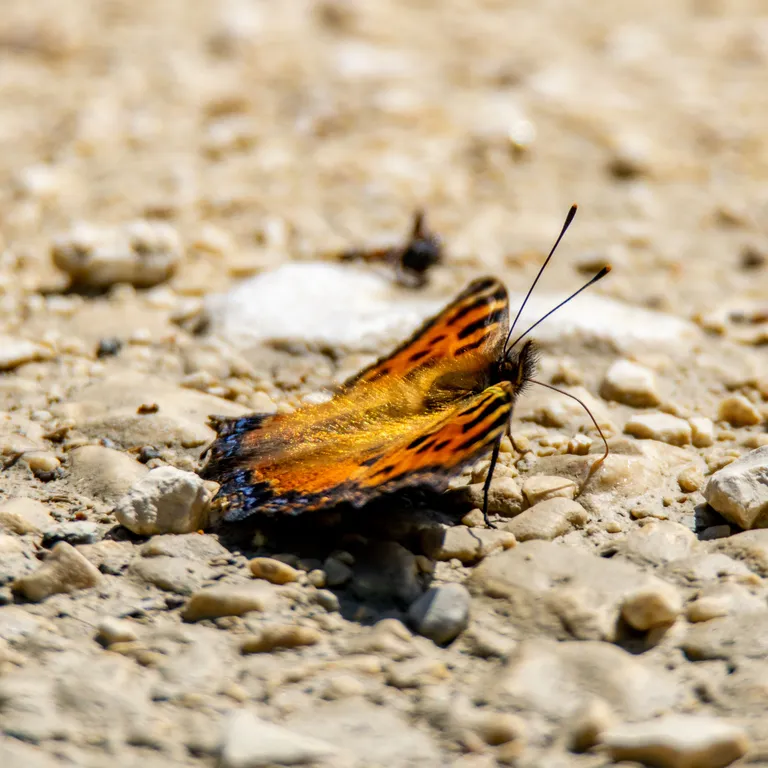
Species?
Nymphalis polychloros
